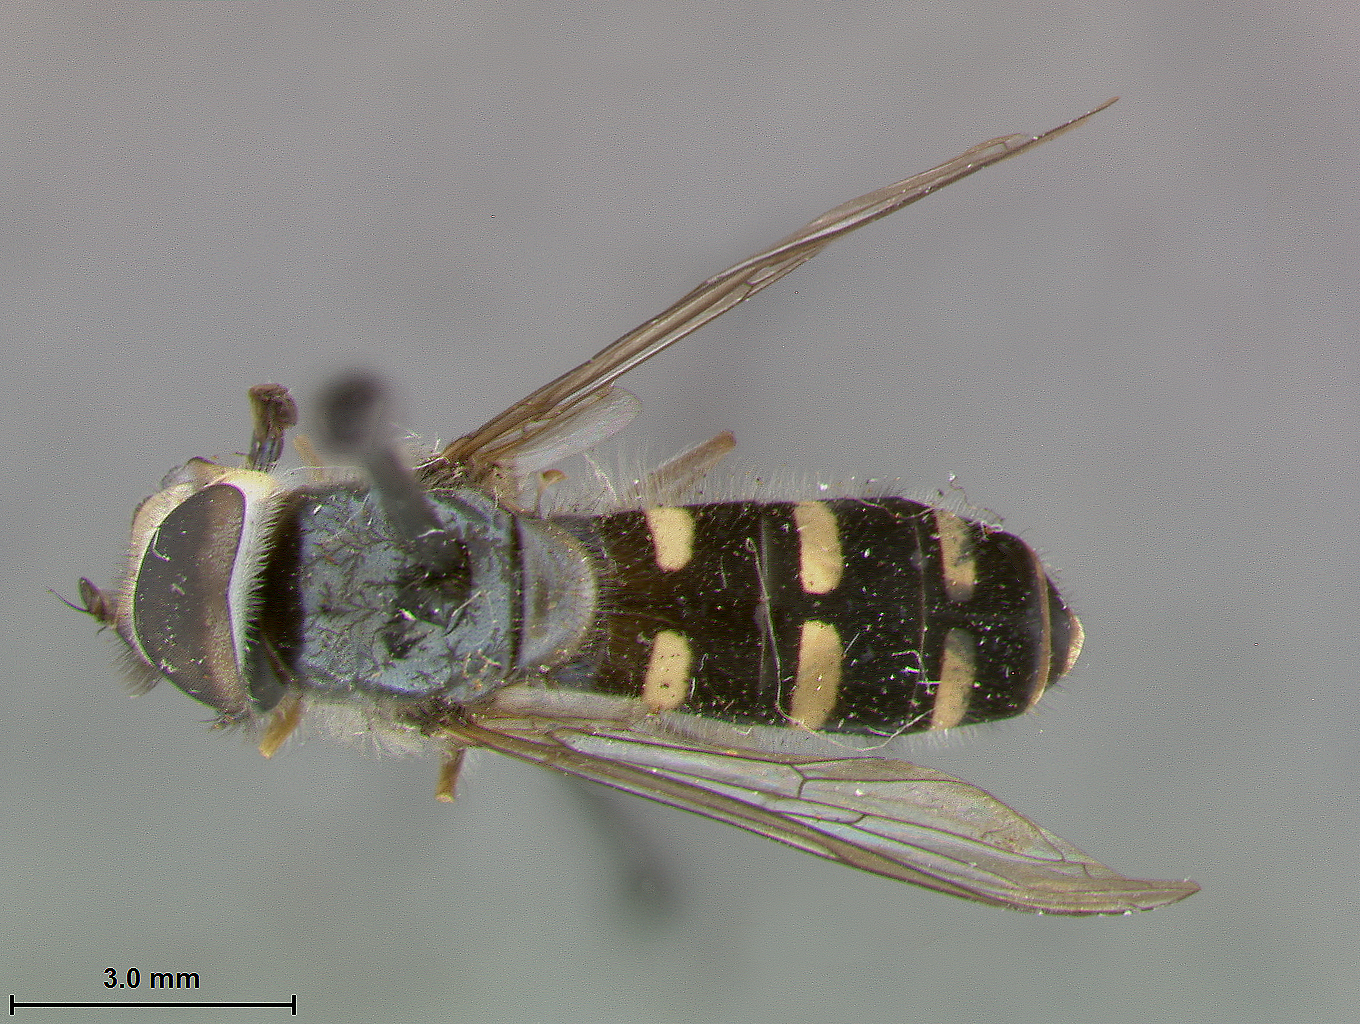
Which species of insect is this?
Stenosyrphus albipunctata
